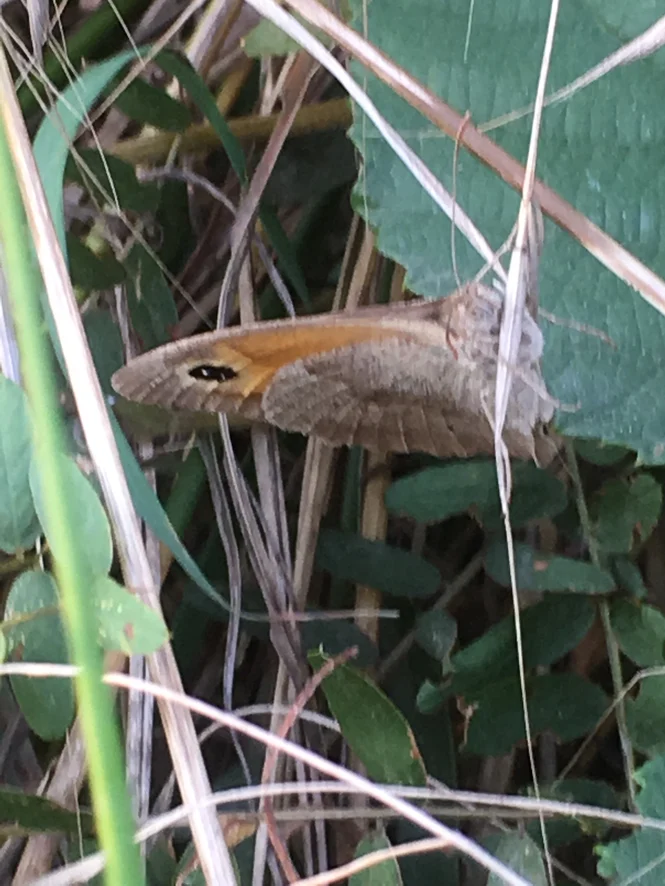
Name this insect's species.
Maniola jurtina
